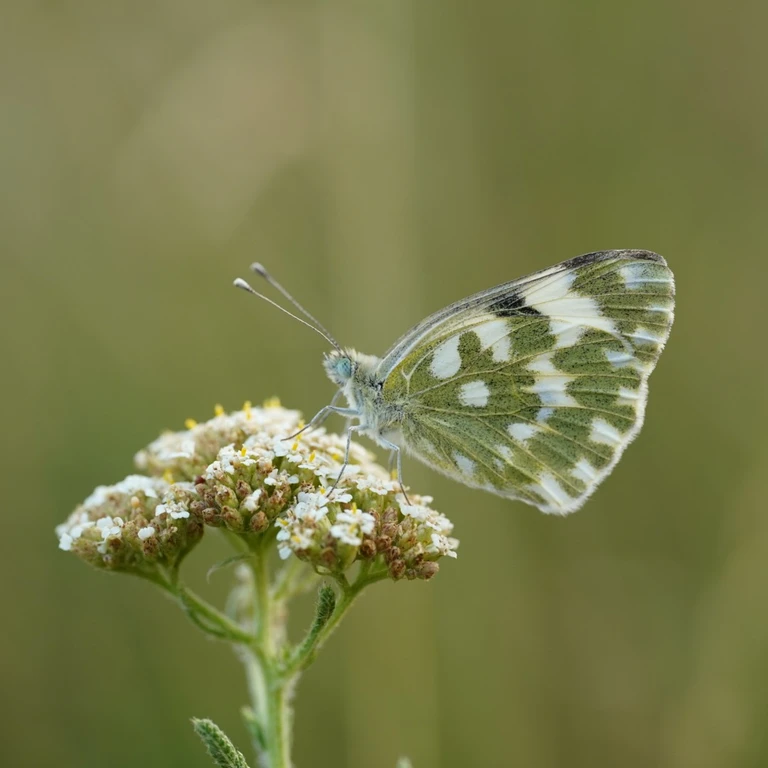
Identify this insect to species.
Pontia edusa
